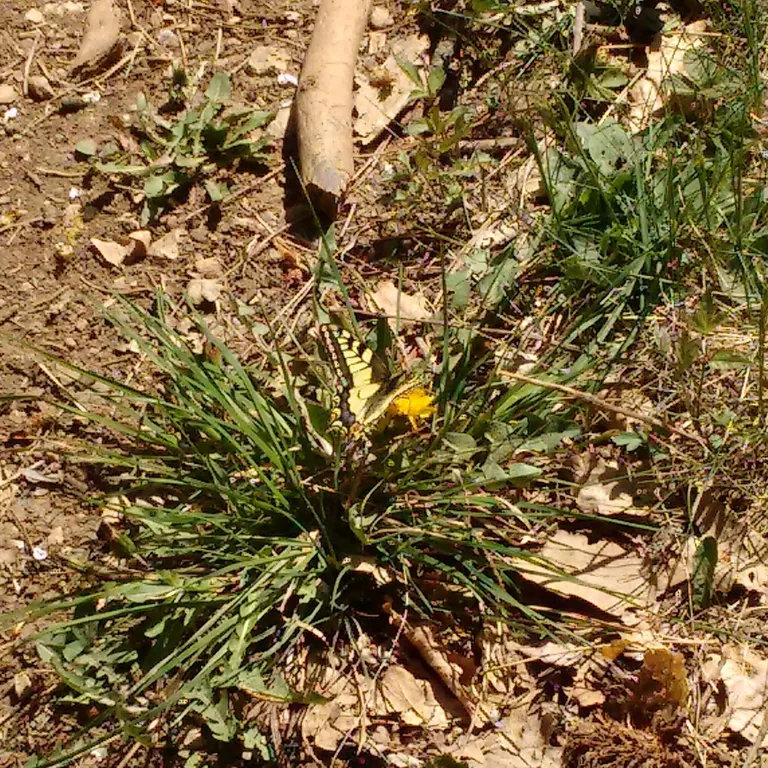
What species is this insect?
Papilio machaon
